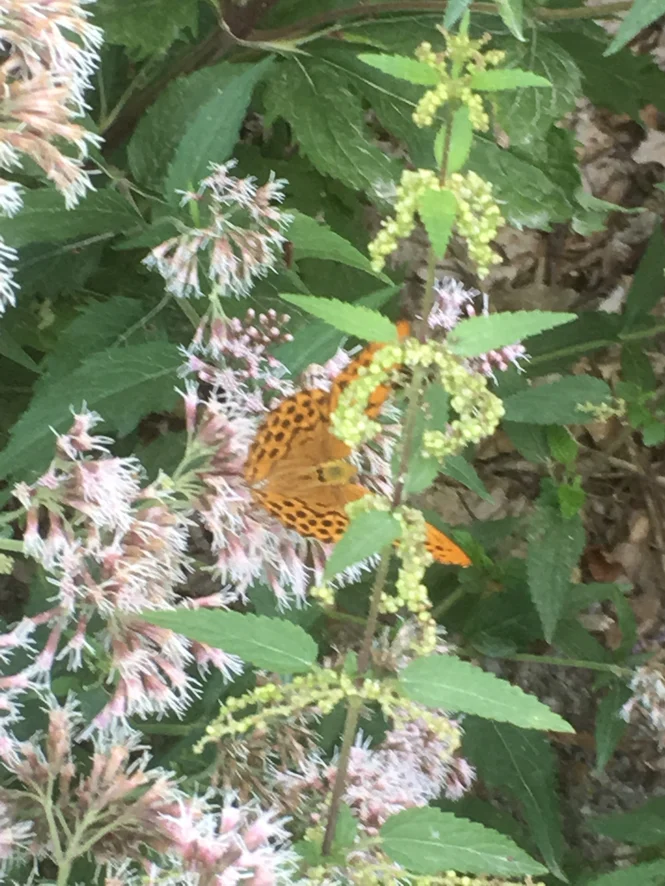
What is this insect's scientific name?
Argynnis paphia
